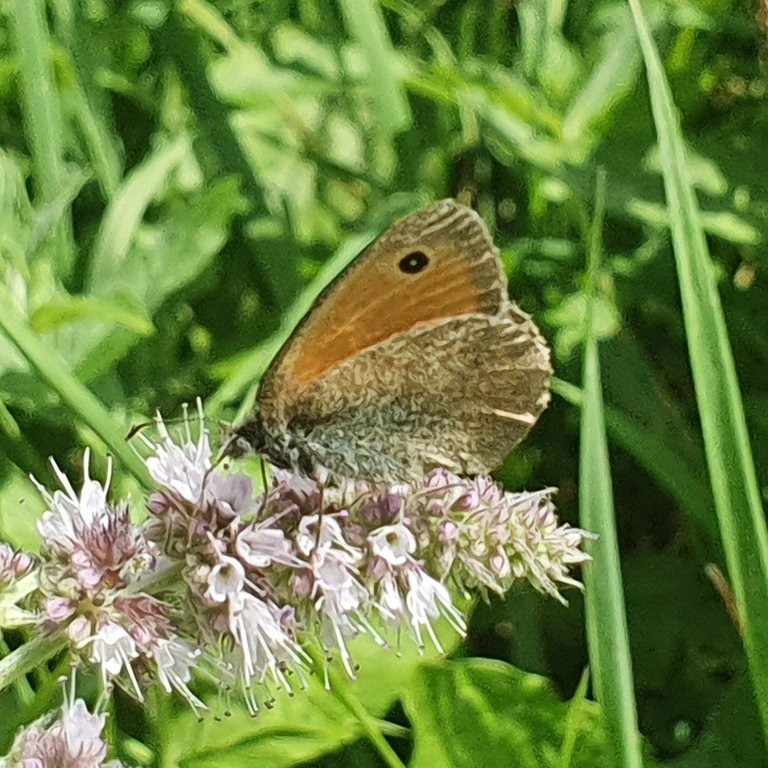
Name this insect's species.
Coenonympha pamphilus
